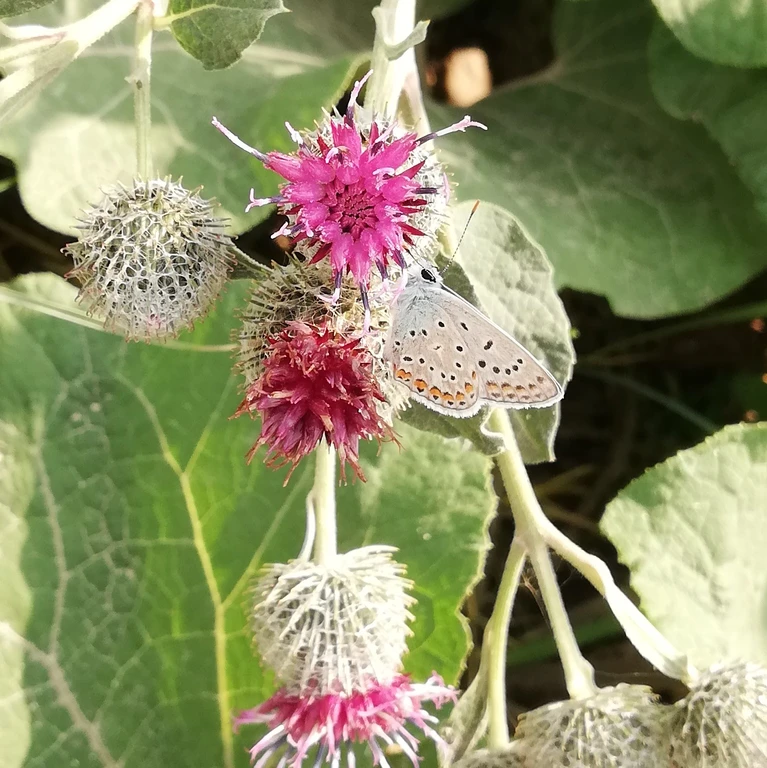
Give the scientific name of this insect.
Polyommatus icarus
